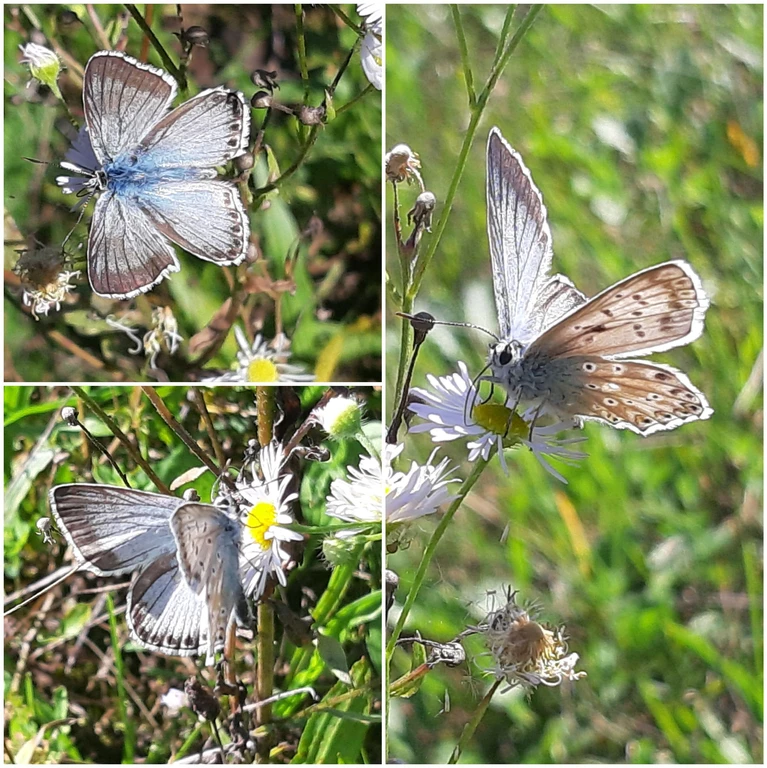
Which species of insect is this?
Lysandra coridon
